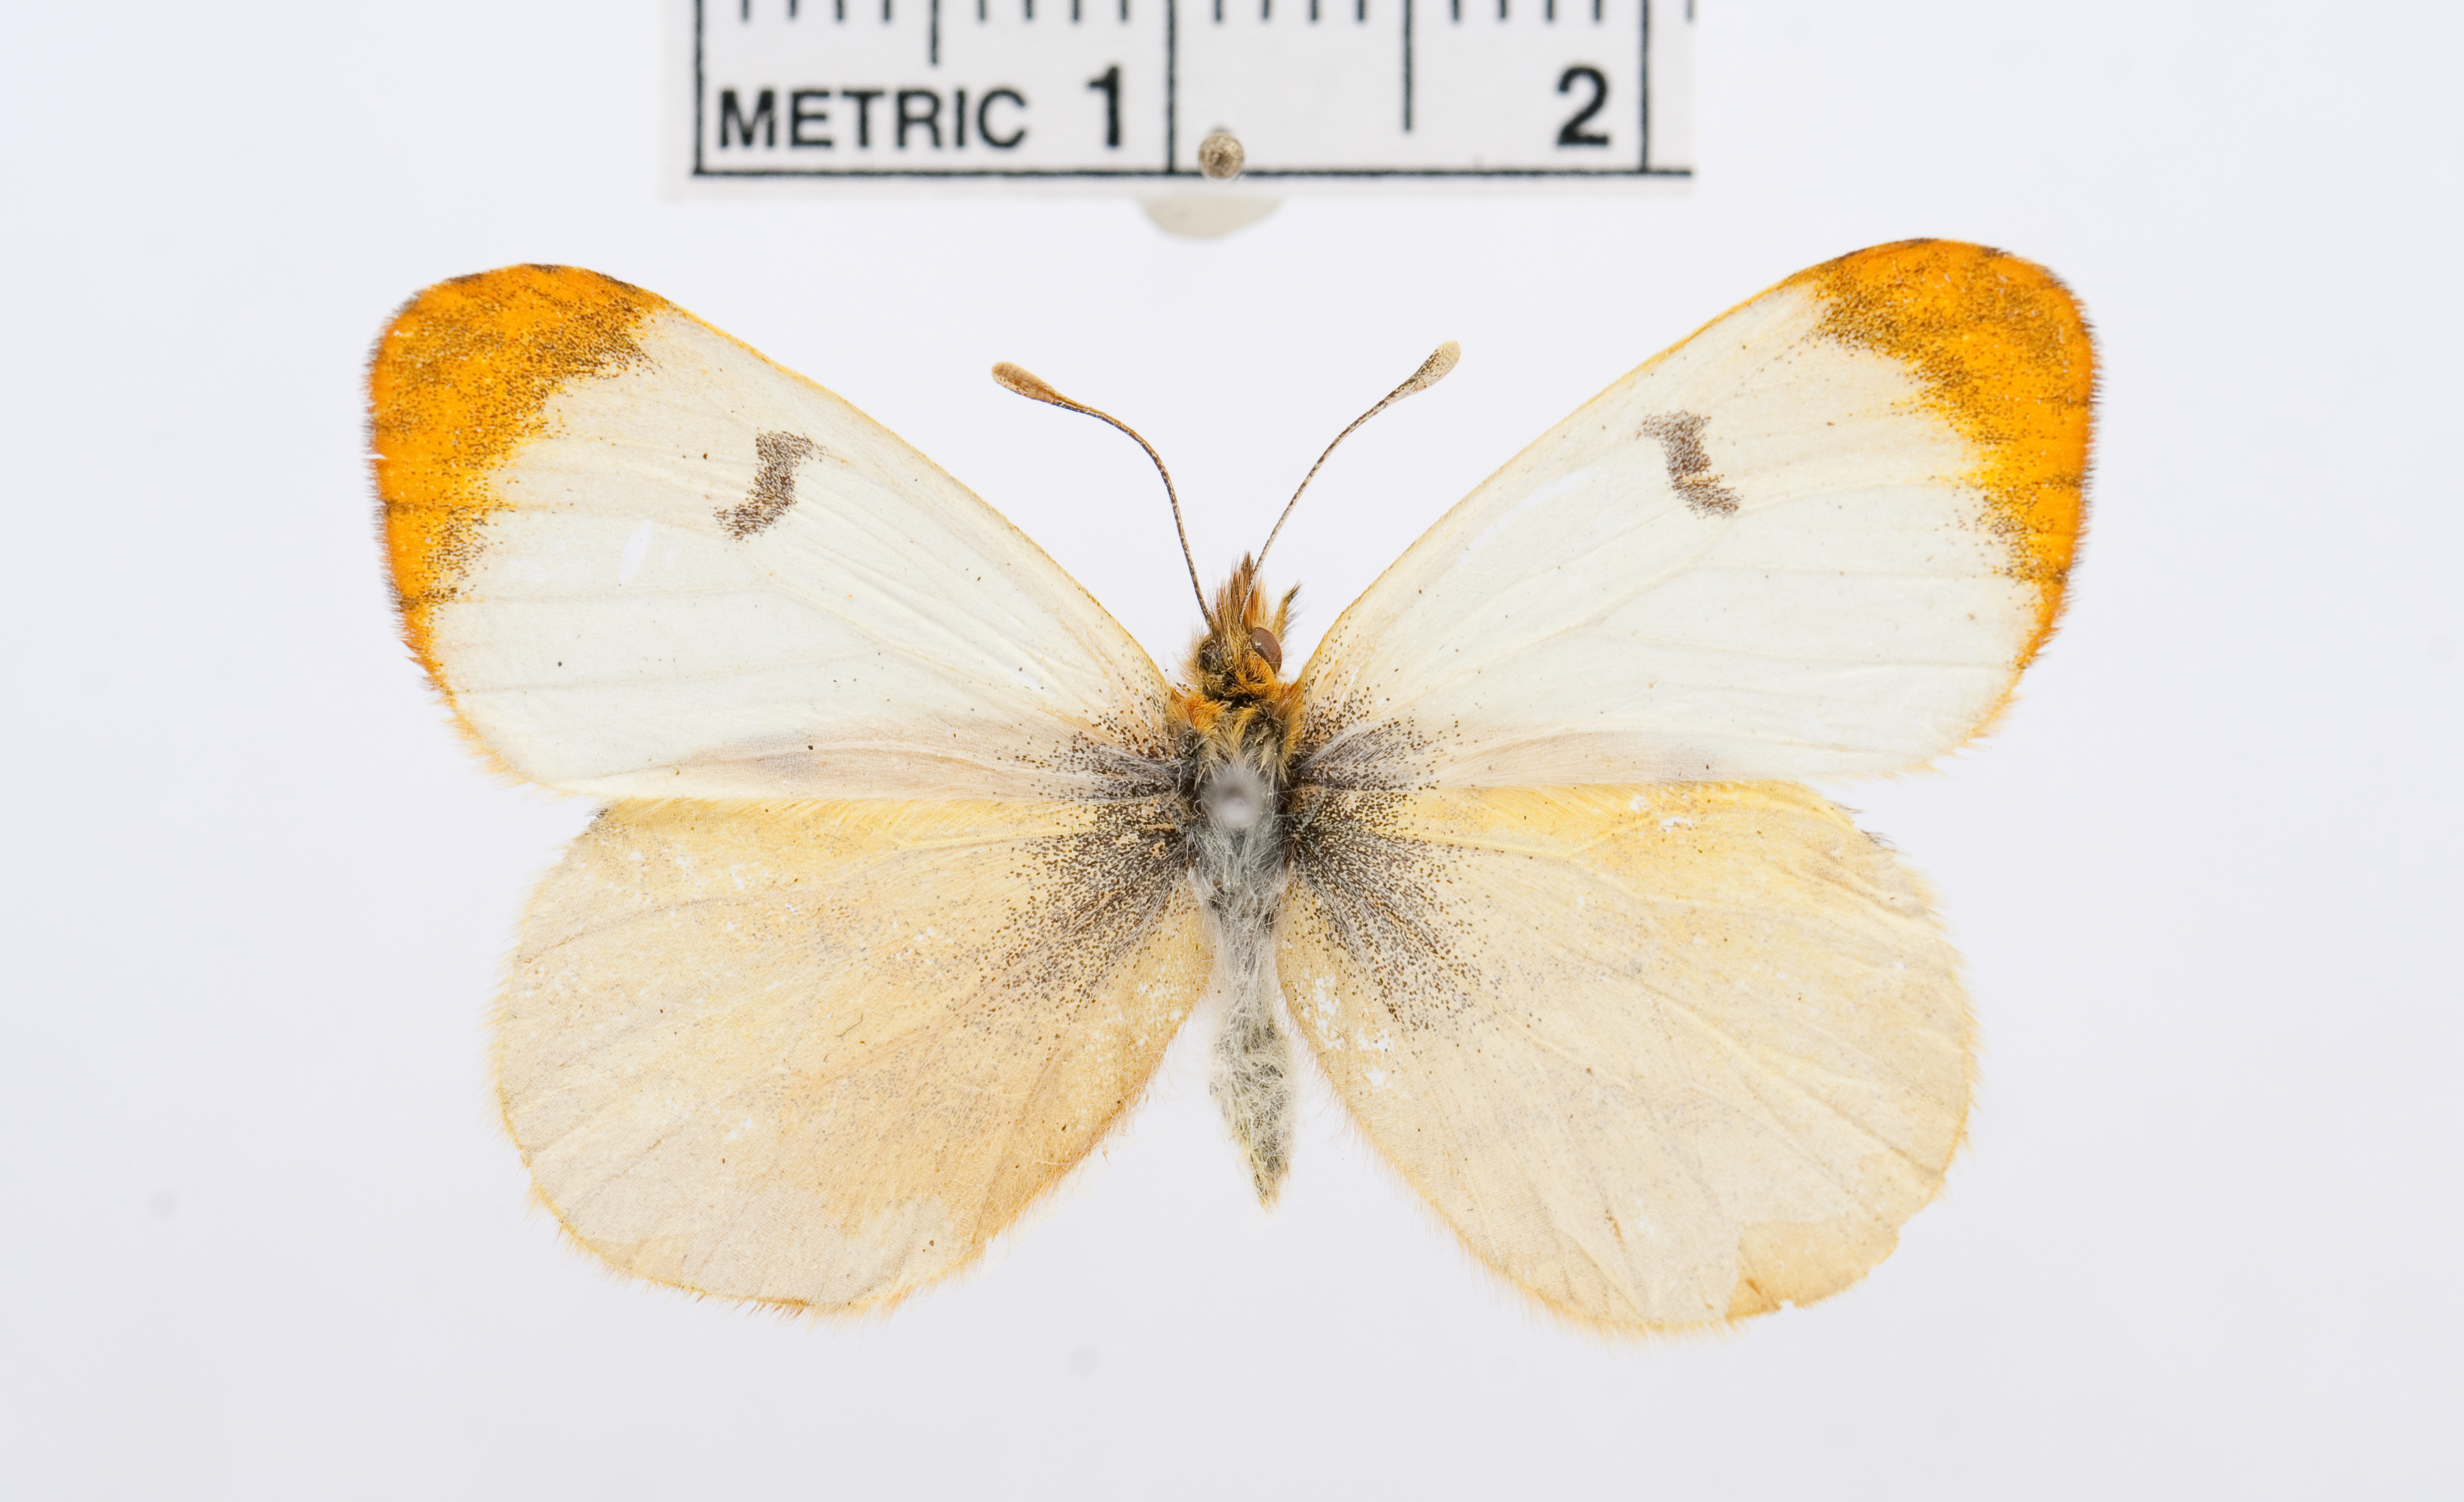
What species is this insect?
Anthocharis belia
